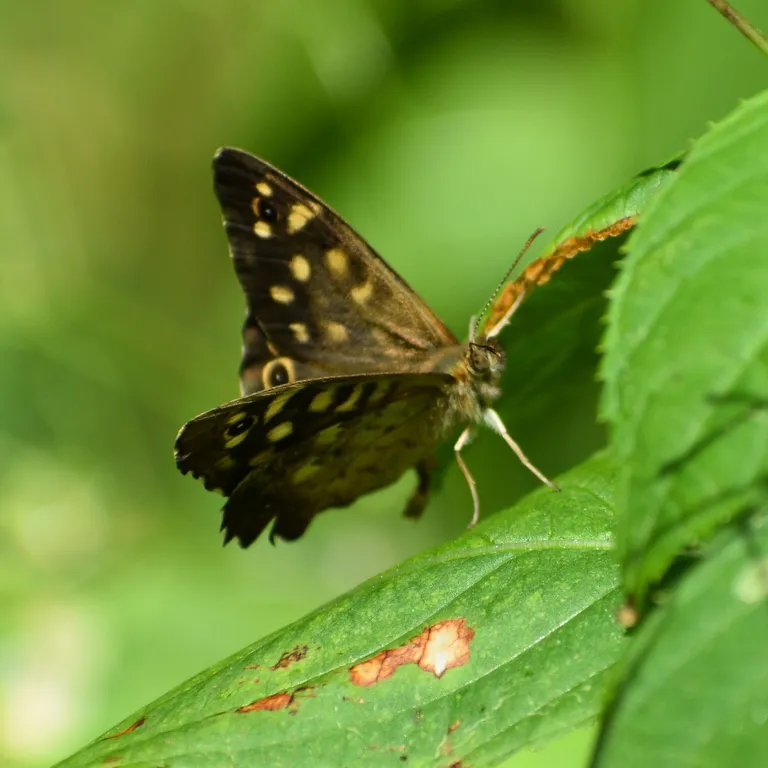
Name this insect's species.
Pararge aegeria
